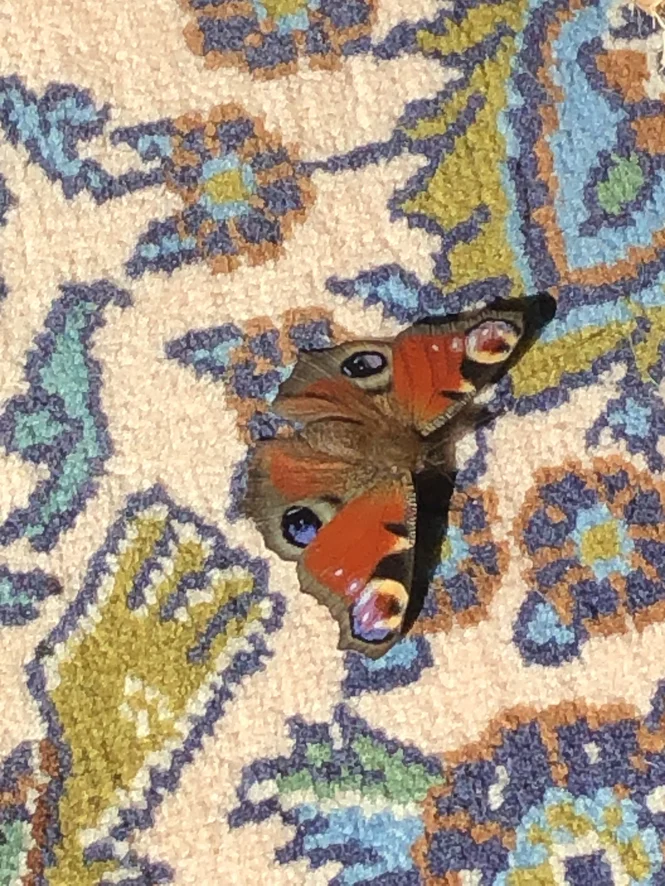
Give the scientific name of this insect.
Aglais io
